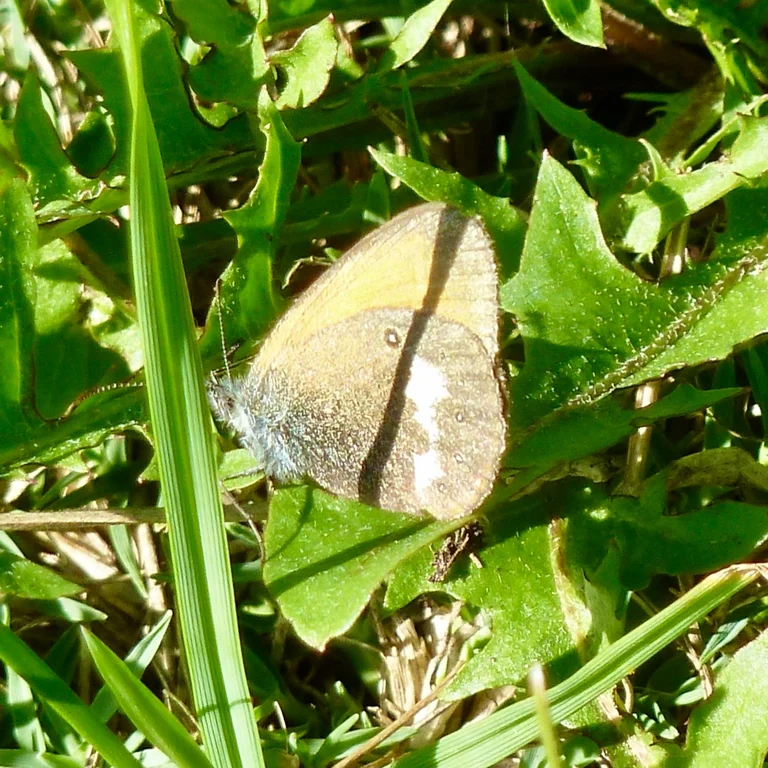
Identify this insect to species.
Coenonympha glycerion (also Coenonympha iphis)
